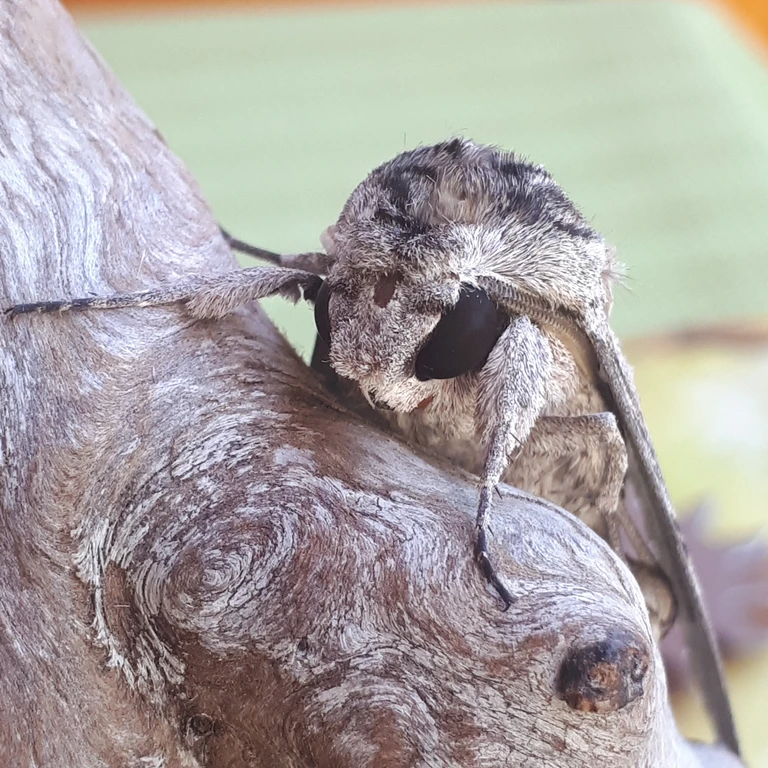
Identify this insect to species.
Agrius convolvuli
